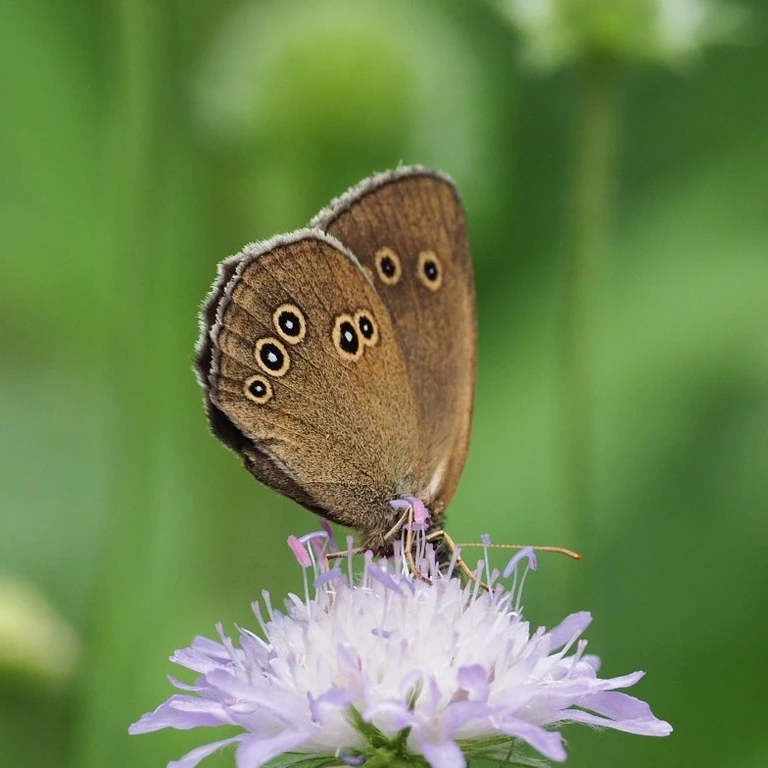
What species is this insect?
Aphantopus hyperantus
